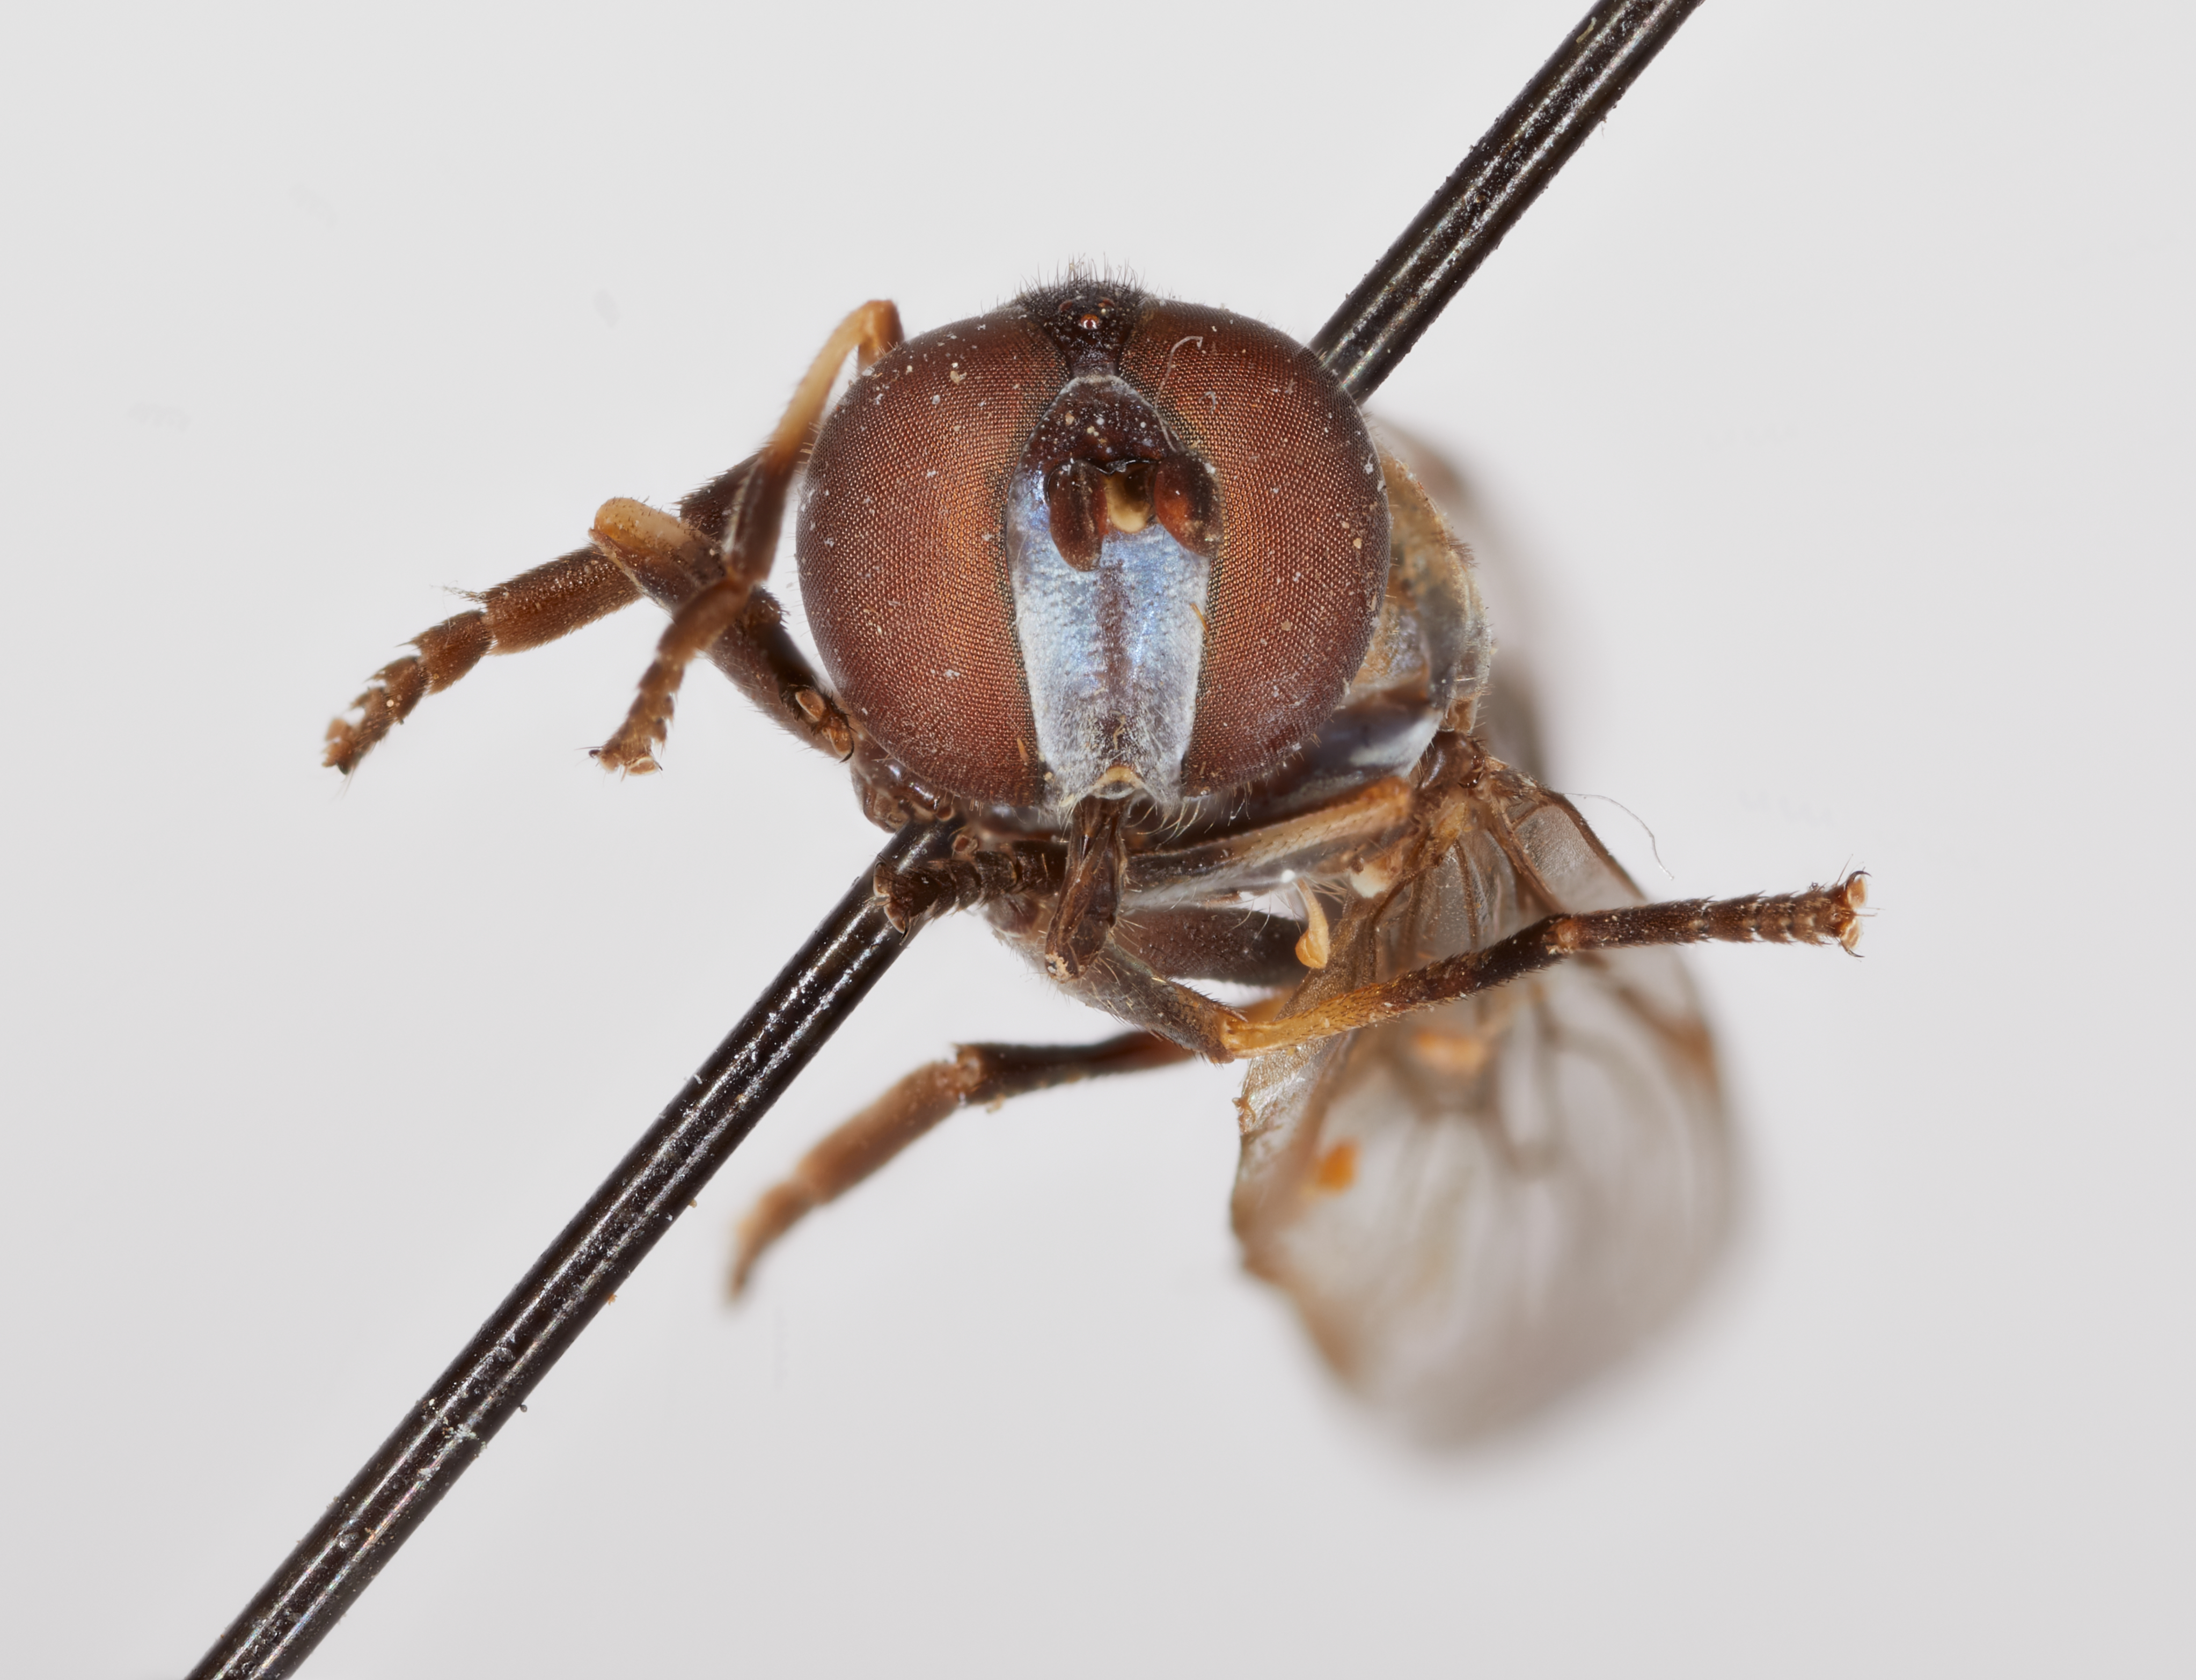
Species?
Spheginobaccha knutsoni
